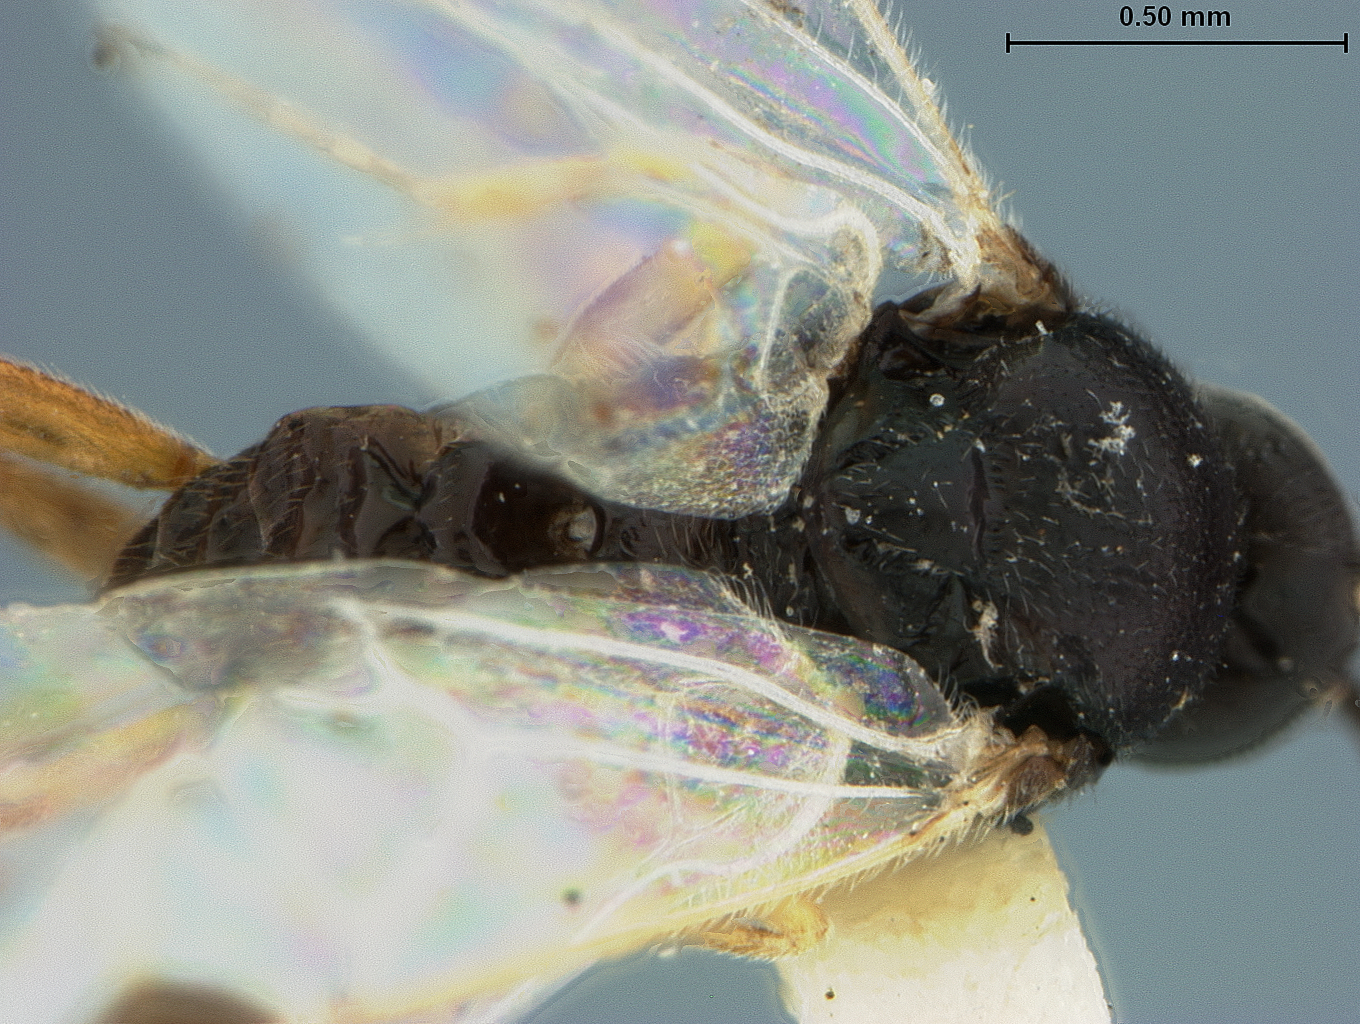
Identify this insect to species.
Glypapanteles manilae
